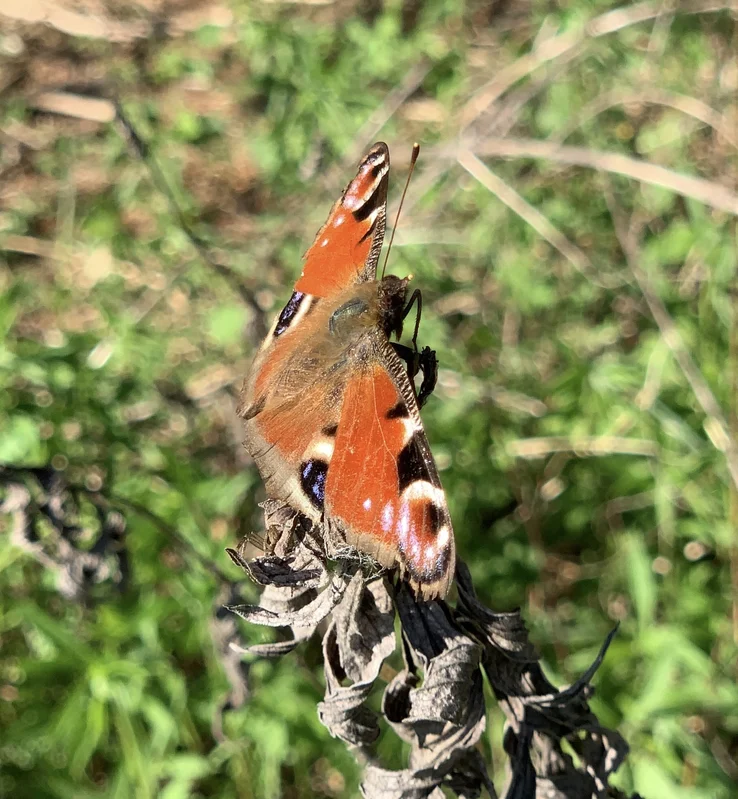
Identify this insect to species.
Aglais io
